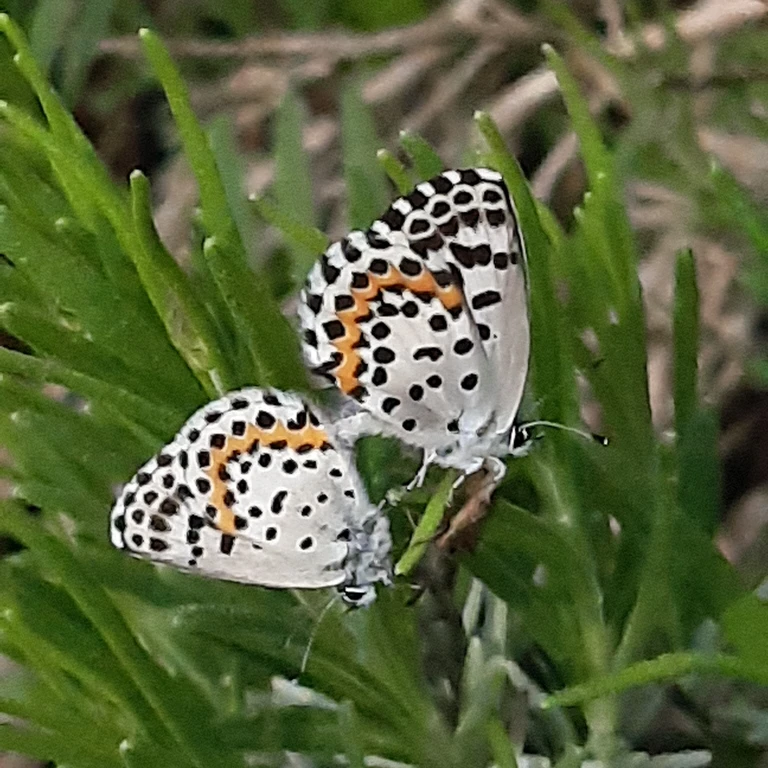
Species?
Scolitantides orion
